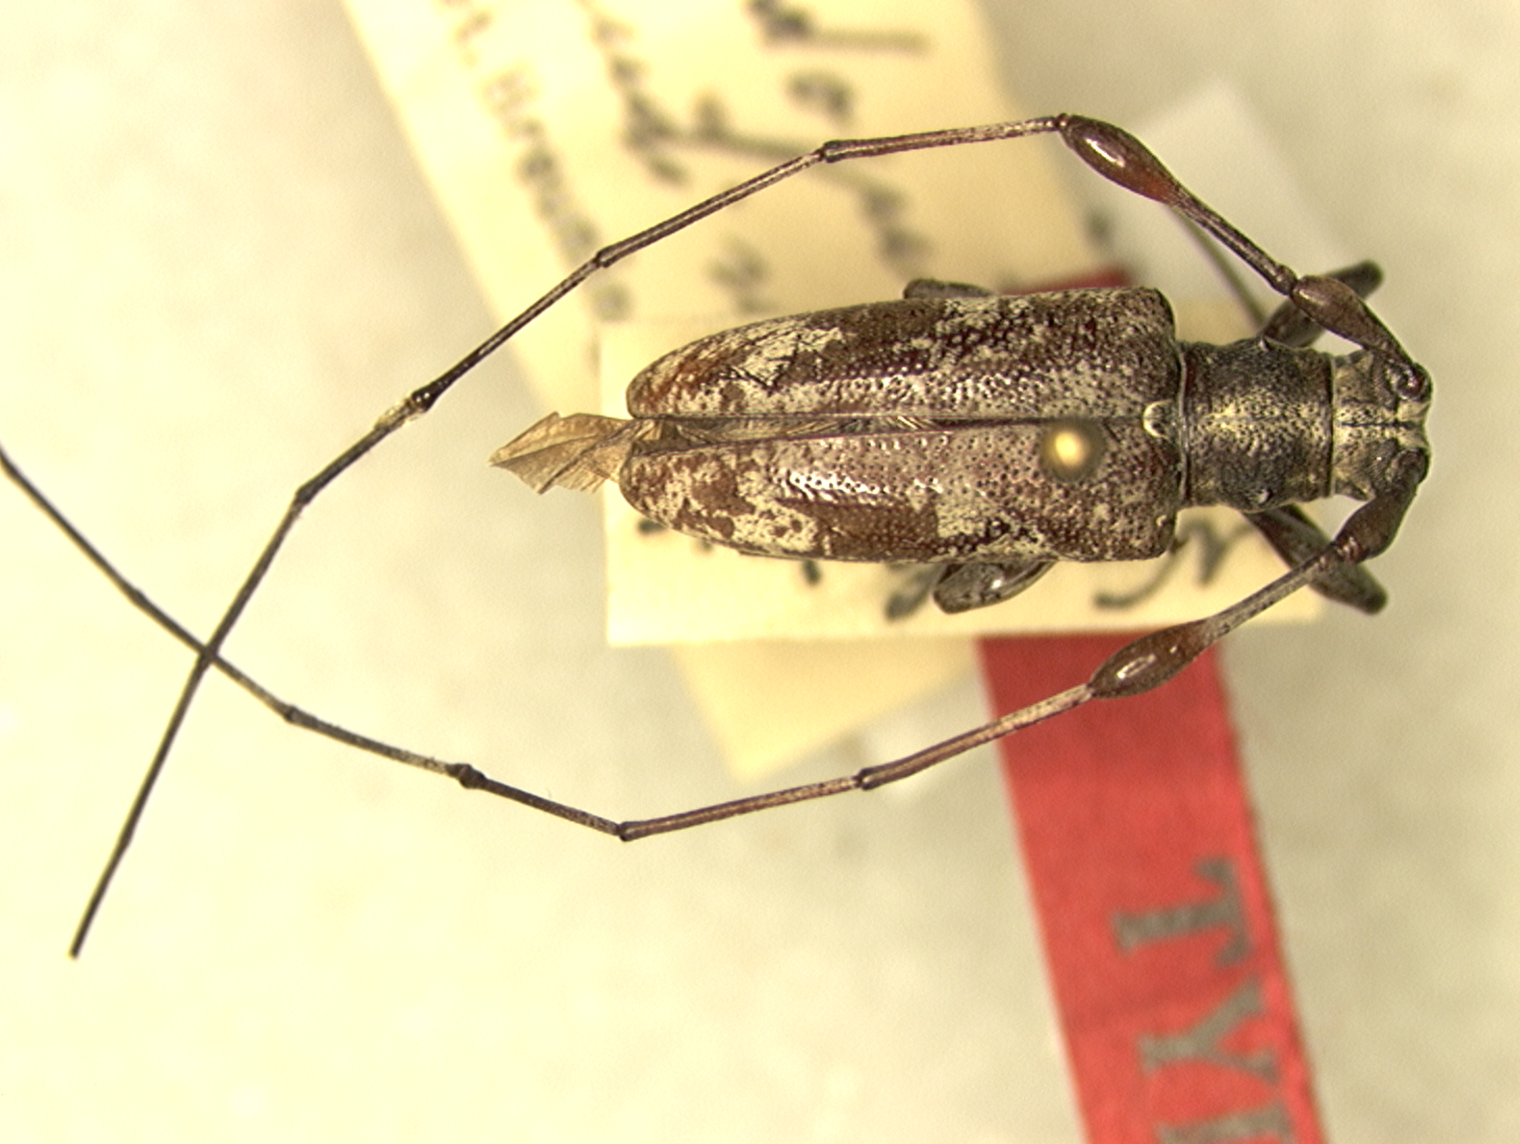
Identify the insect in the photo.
Rhodopina sinica (also Rhodopis strandi)
